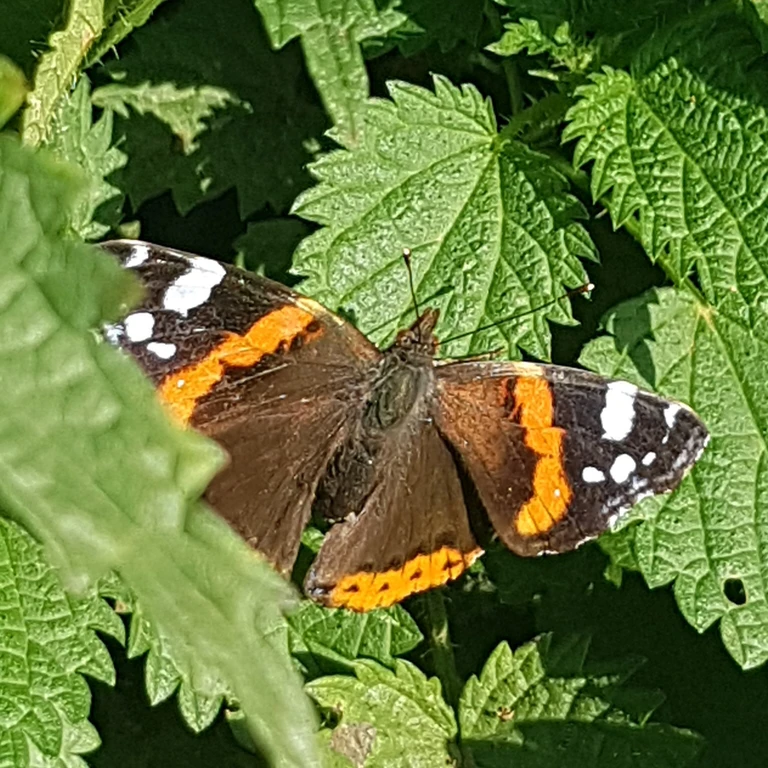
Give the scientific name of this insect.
Vanessa atalanta
